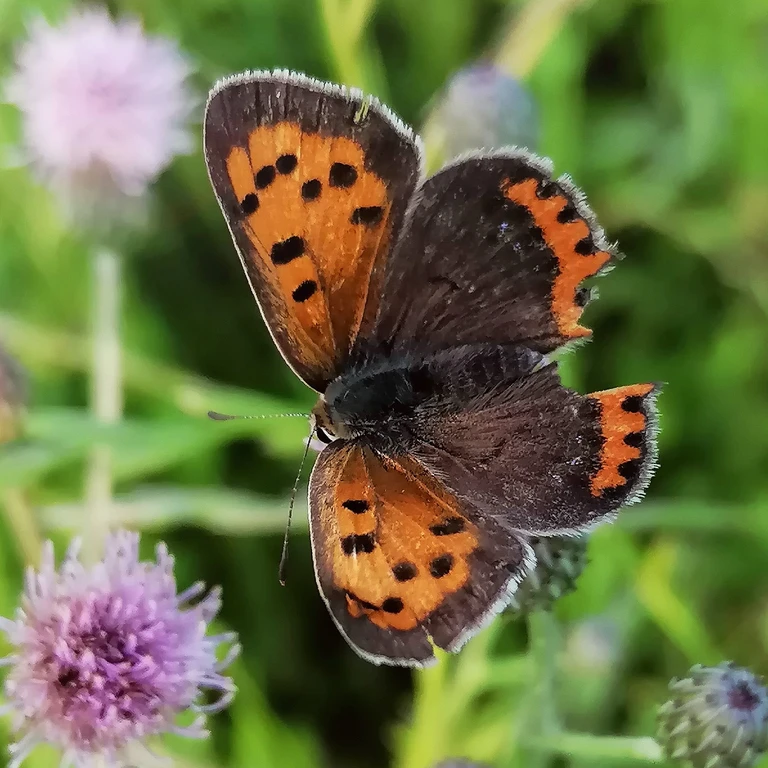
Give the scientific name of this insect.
Lycaena phlaeas
